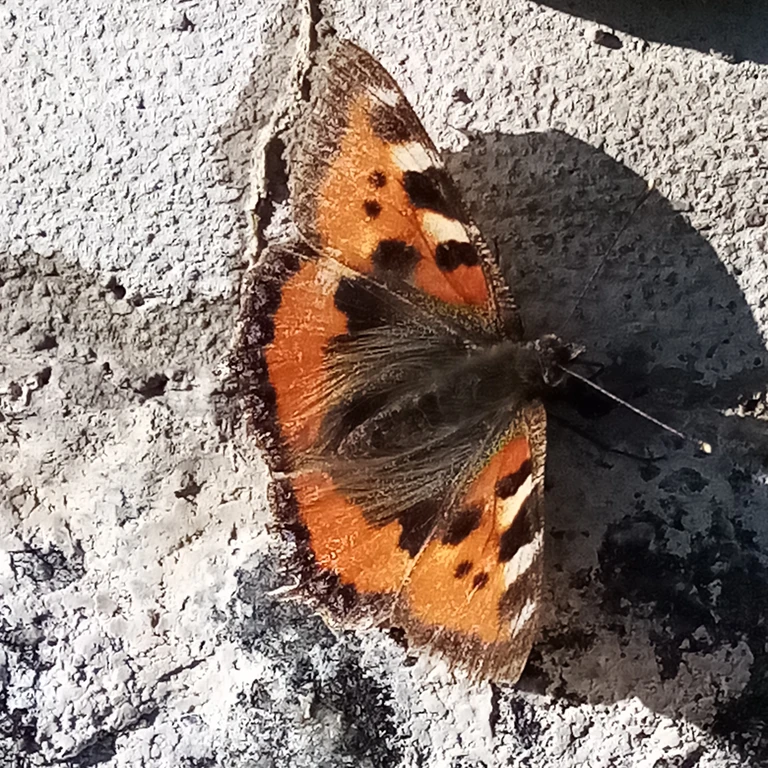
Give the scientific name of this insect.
Aglais urticae
